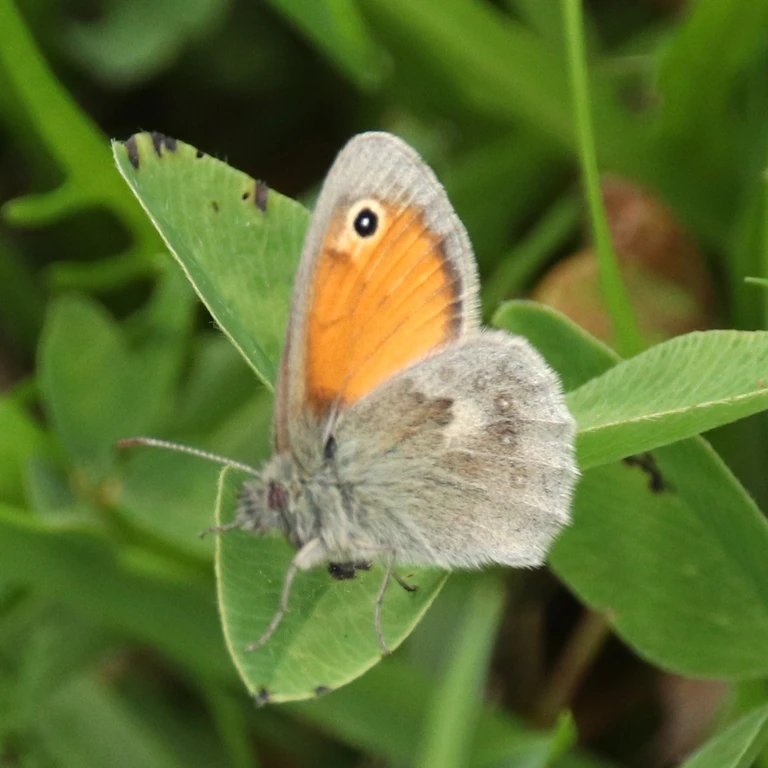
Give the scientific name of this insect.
Coenonympha pamphilus
